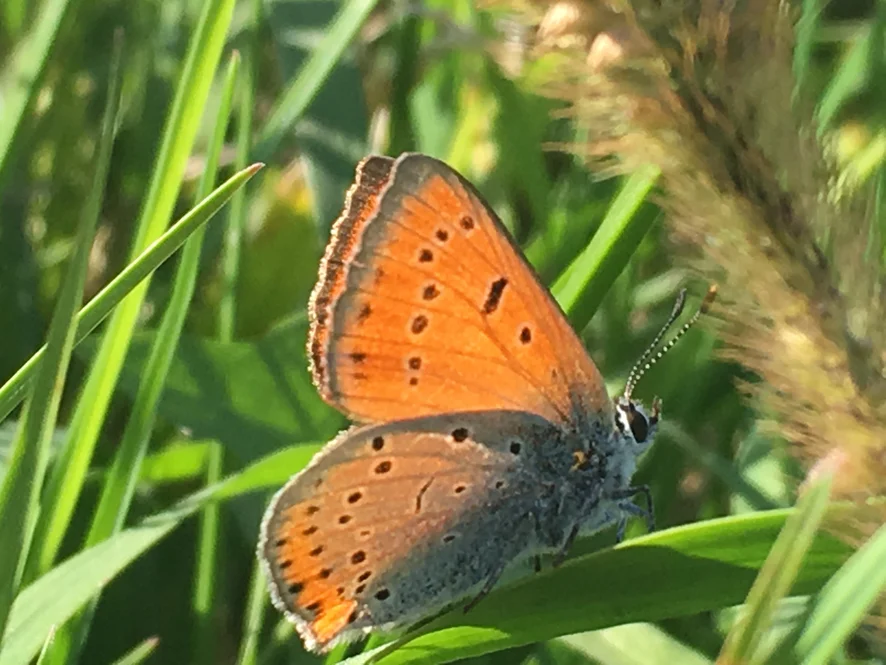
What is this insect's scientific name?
Lycaena dispar
